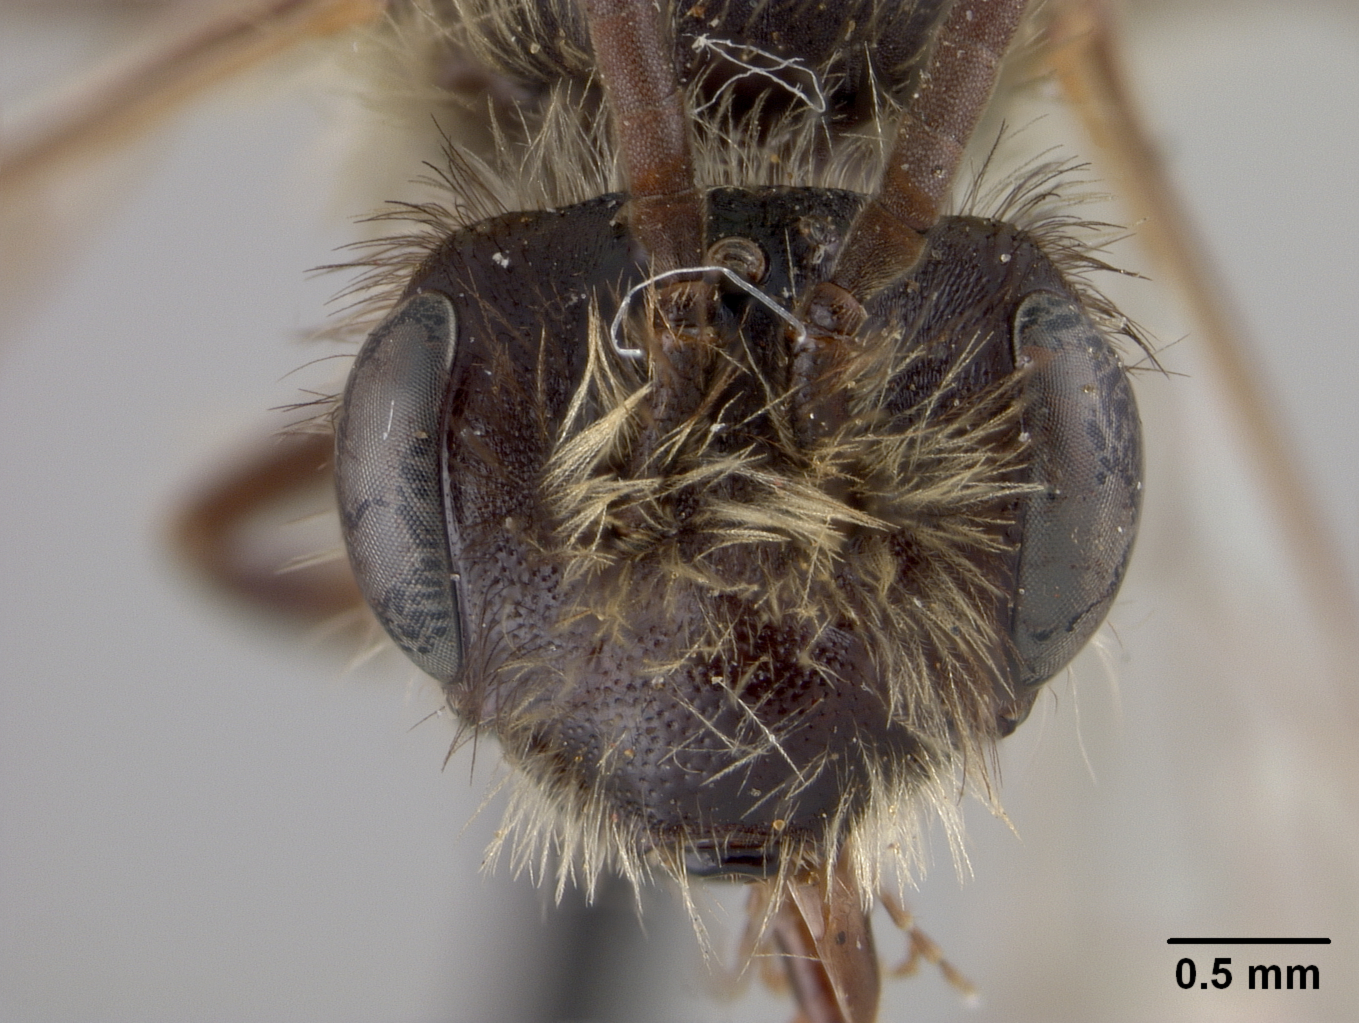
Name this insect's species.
Andrena ribifloris
